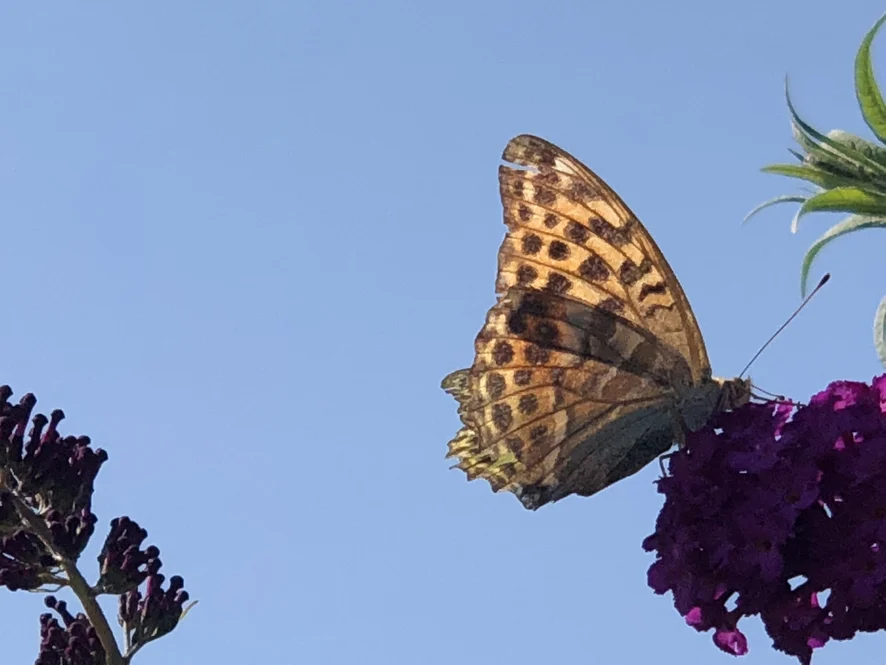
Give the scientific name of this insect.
Argynnis paphia
